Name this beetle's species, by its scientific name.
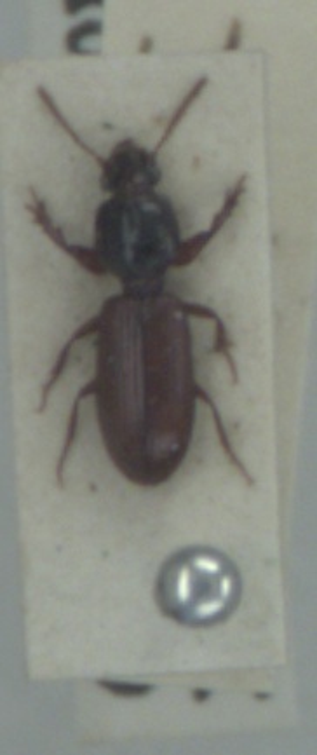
Clivina collaris
